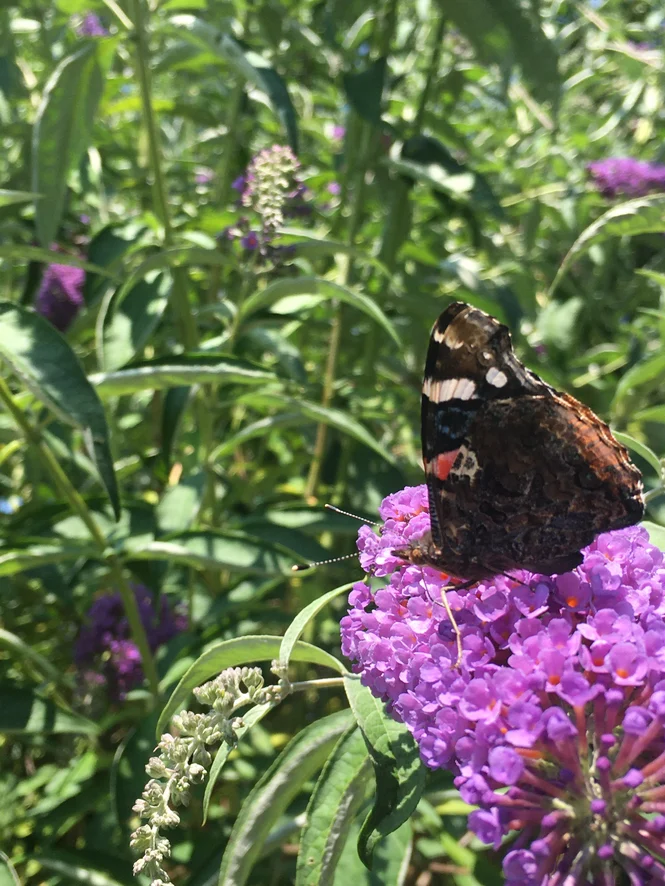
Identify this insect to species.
Vanessa atalanta
